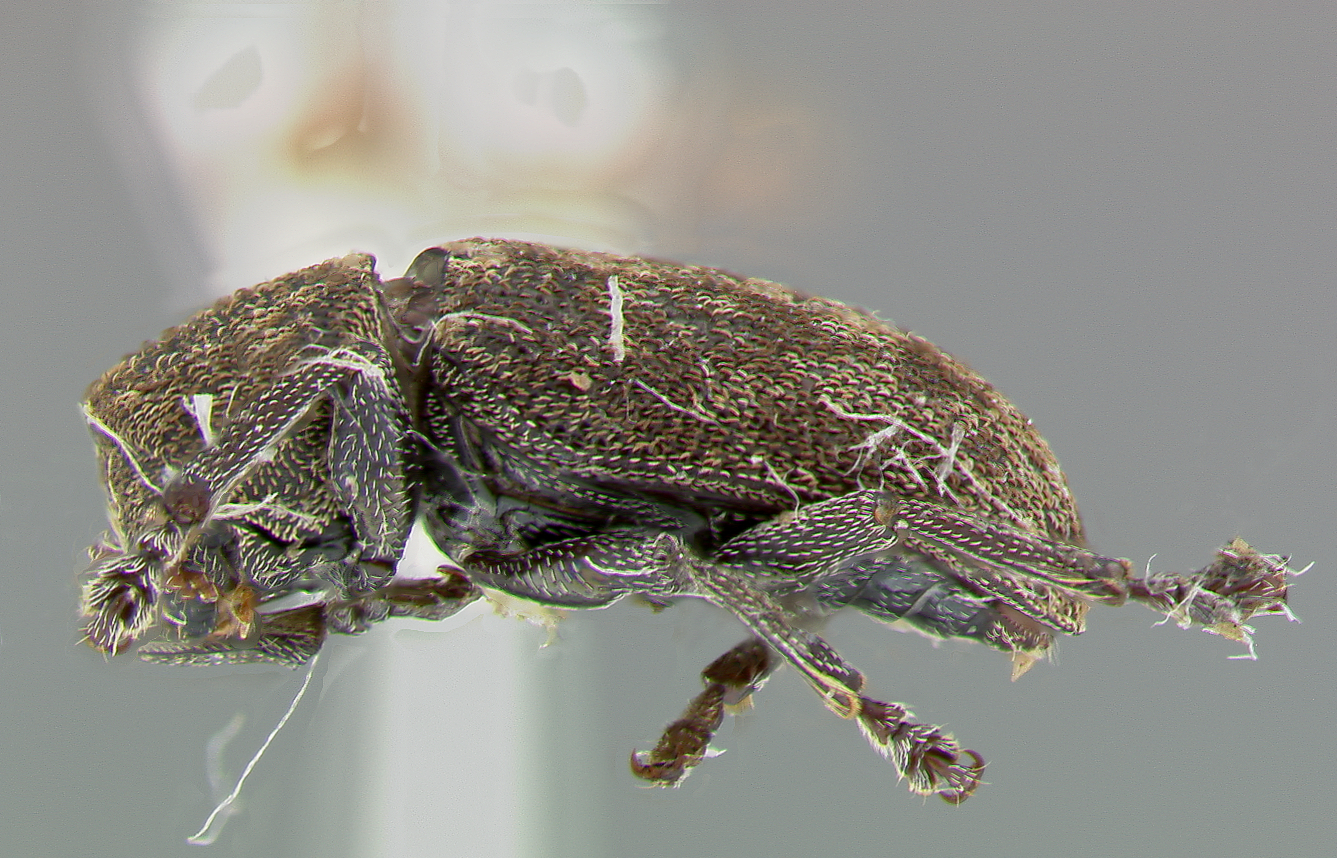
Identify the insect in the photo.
Myochrous platylonchus
